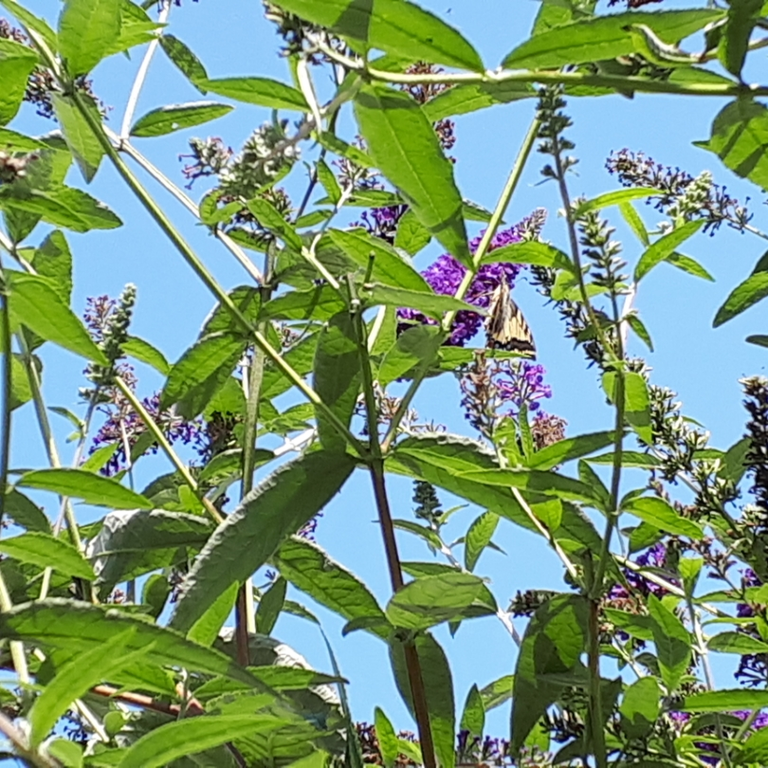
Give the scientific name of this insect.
Papilio machaon
